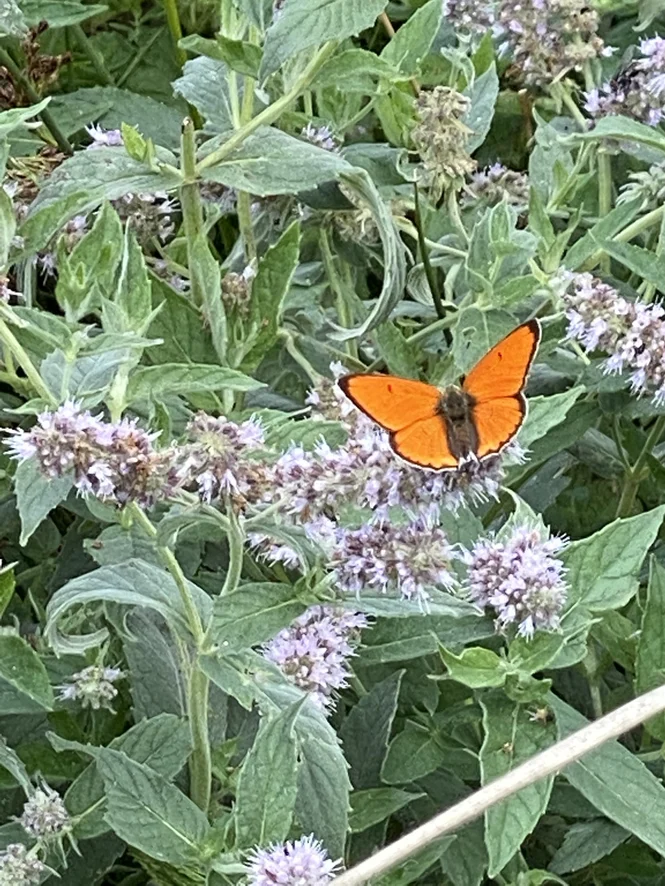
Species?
Lycaena dispar
